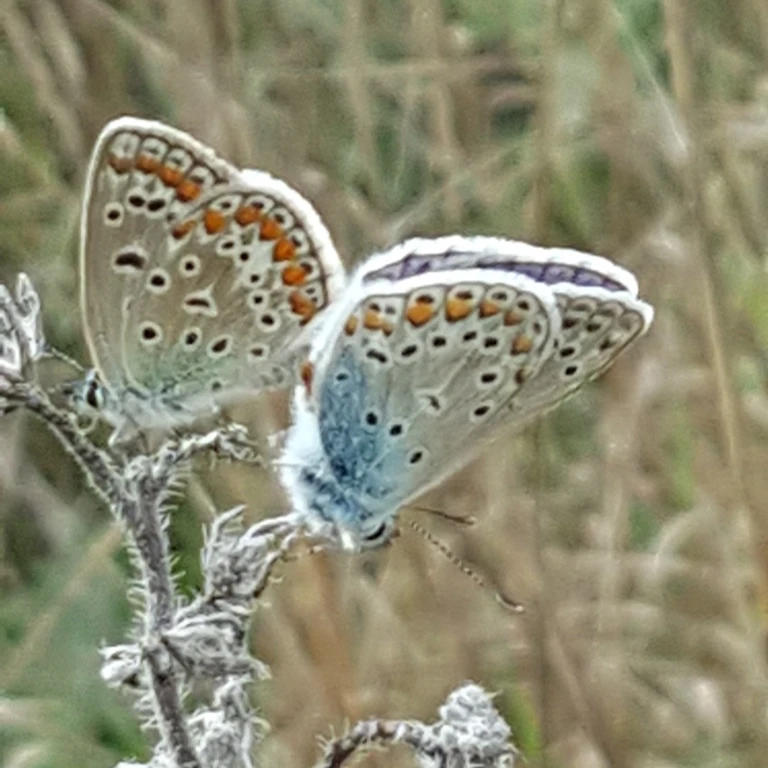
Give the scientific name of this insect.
Polyommatus icarus
